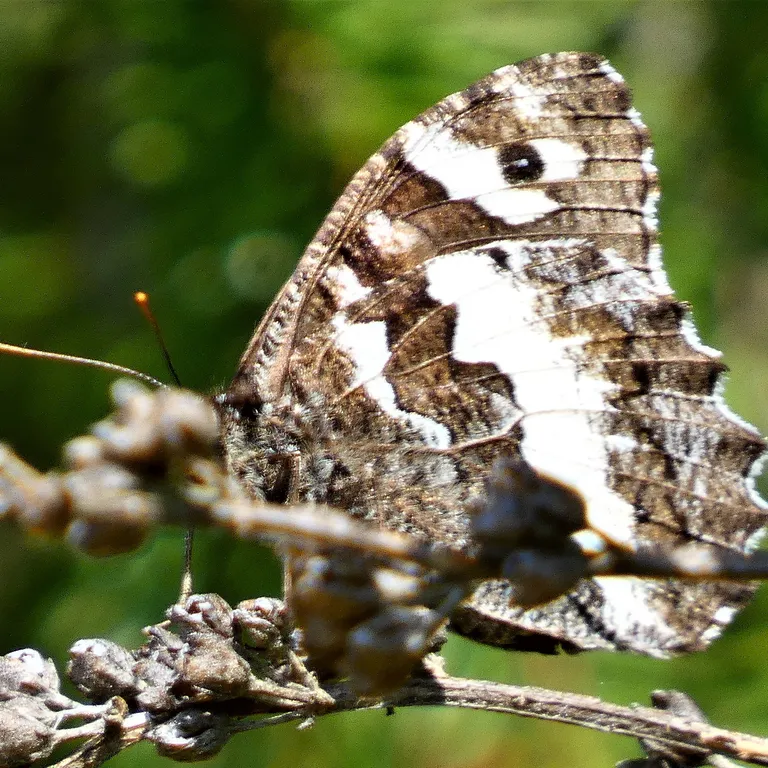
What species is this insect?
Brintesia circe
